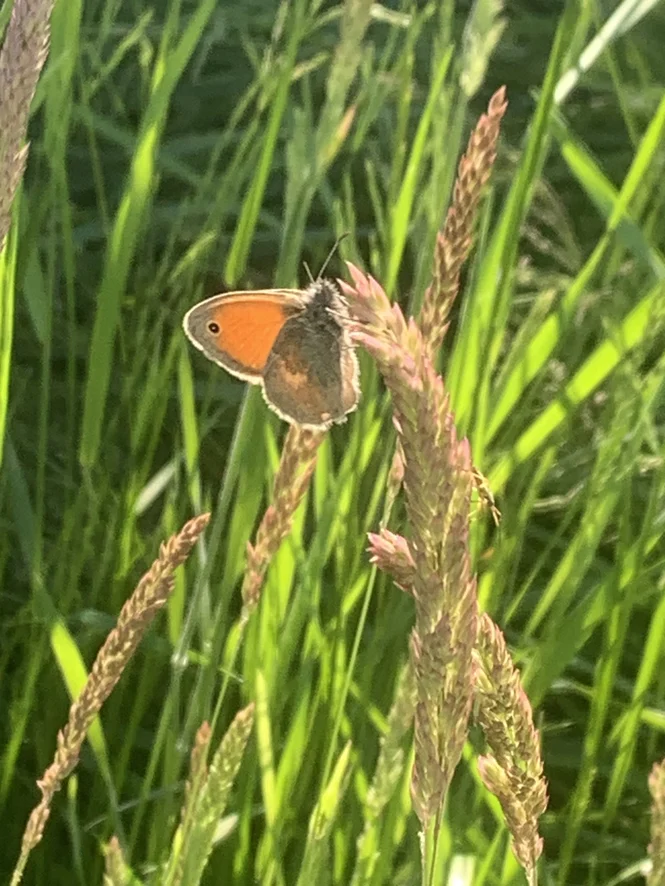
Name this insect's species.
Coenonympha pamphilus
